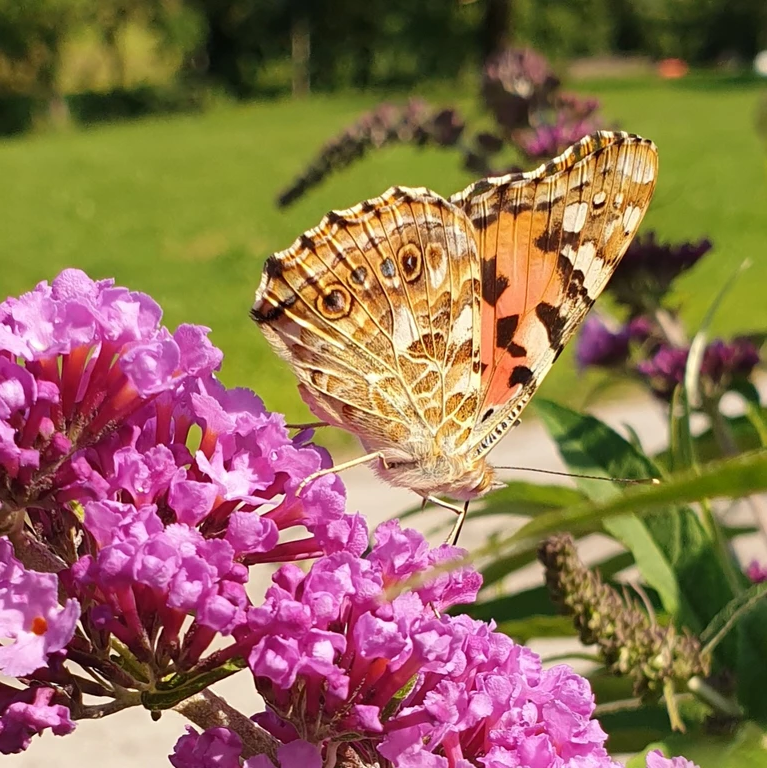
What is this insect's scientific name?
Vanessa cardui
